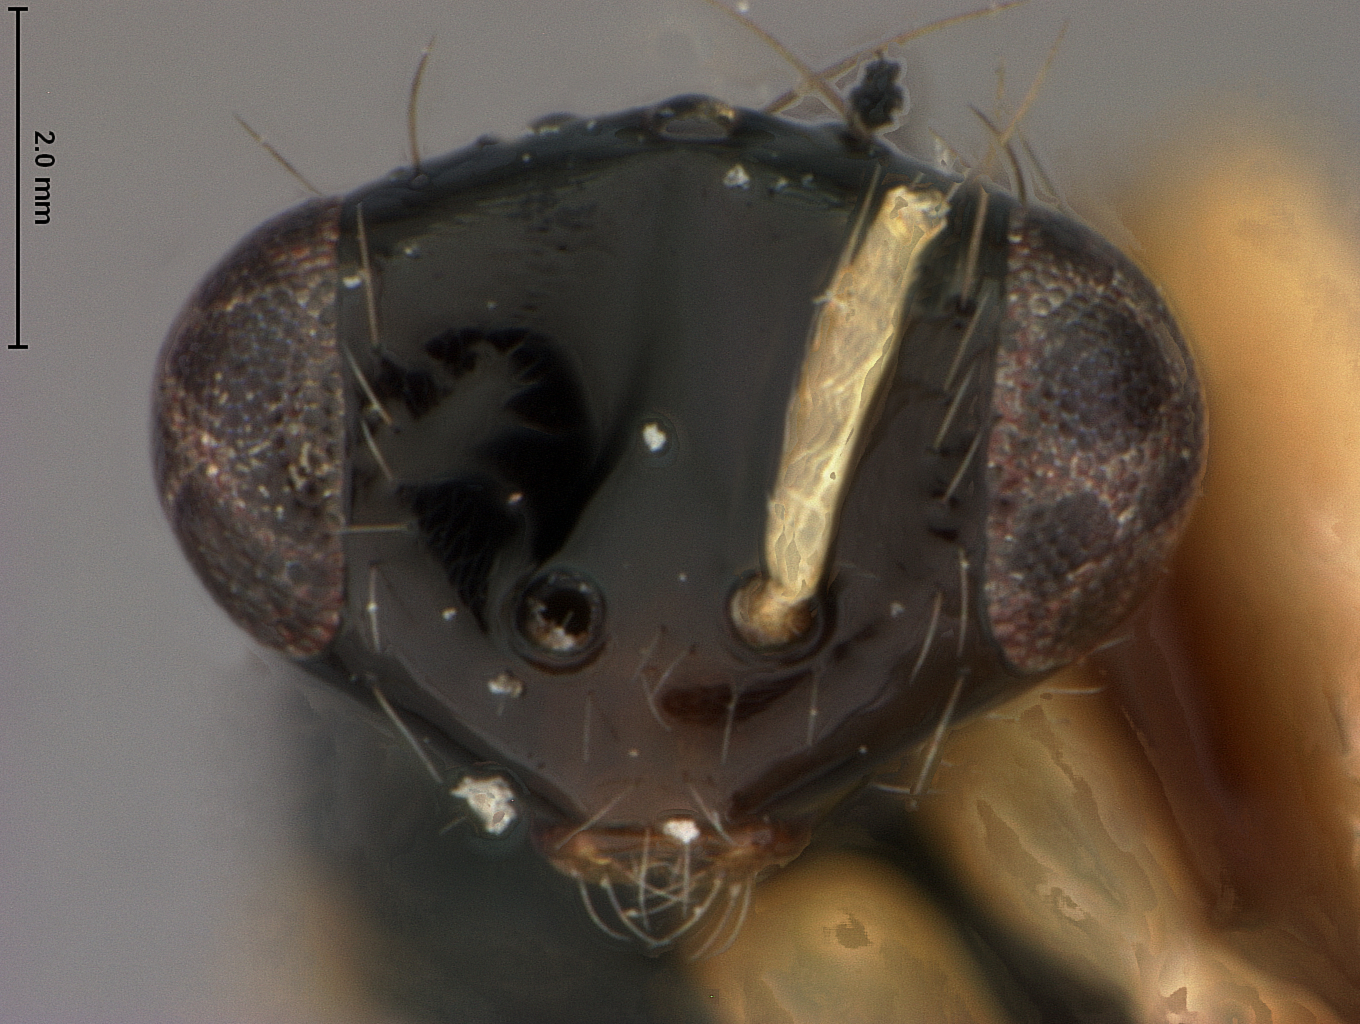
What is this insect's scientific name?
Euplectrus japonicus
